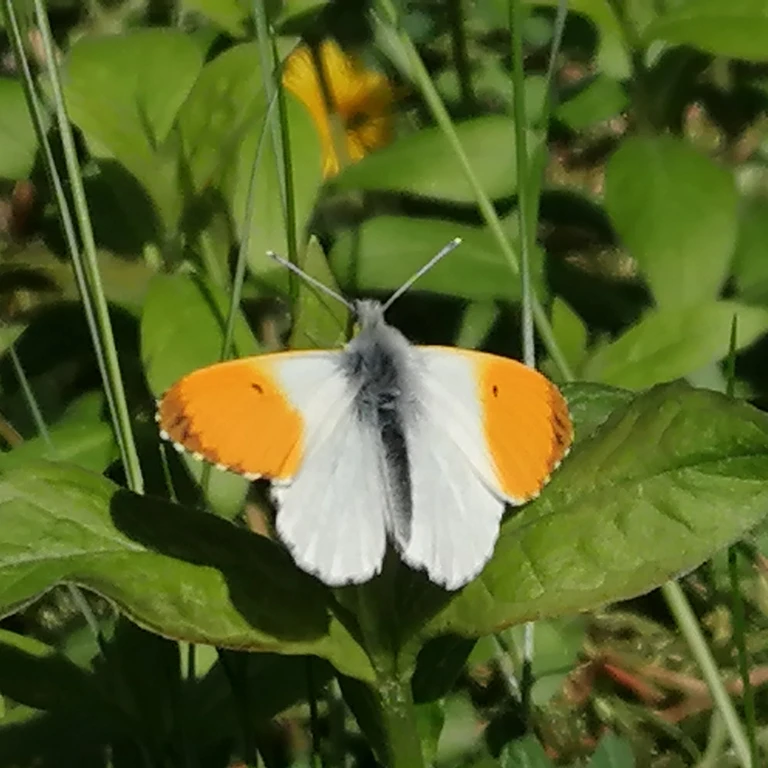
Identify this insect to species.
Anthocharis cardamines
